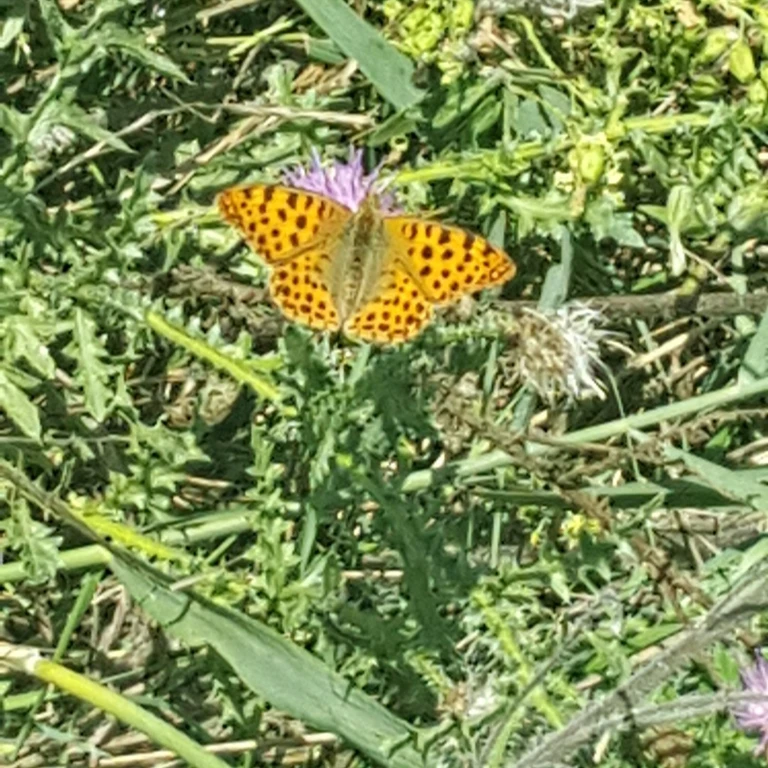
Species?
Issoria lathonia
